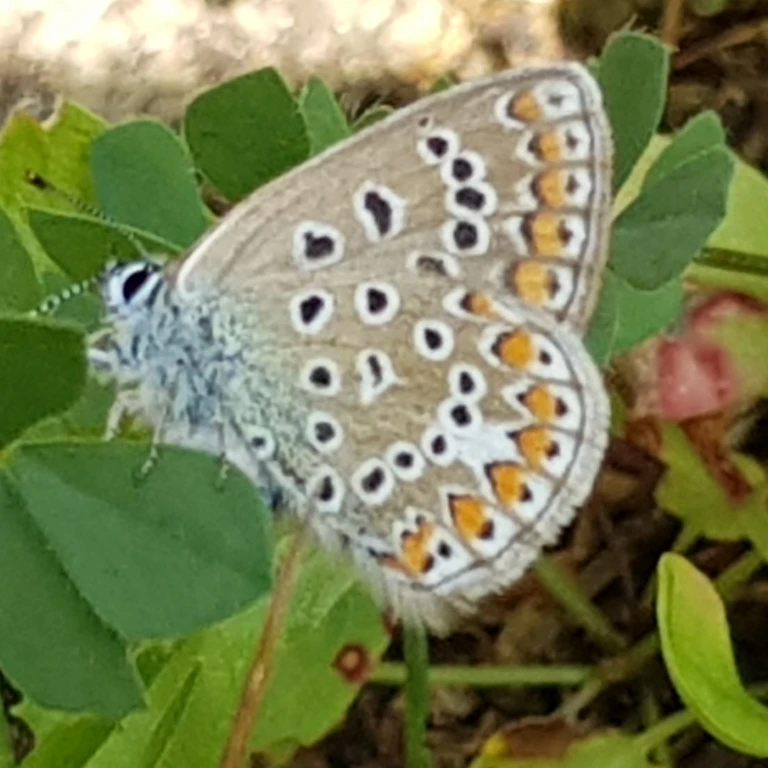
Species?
Polyommatus icarus
